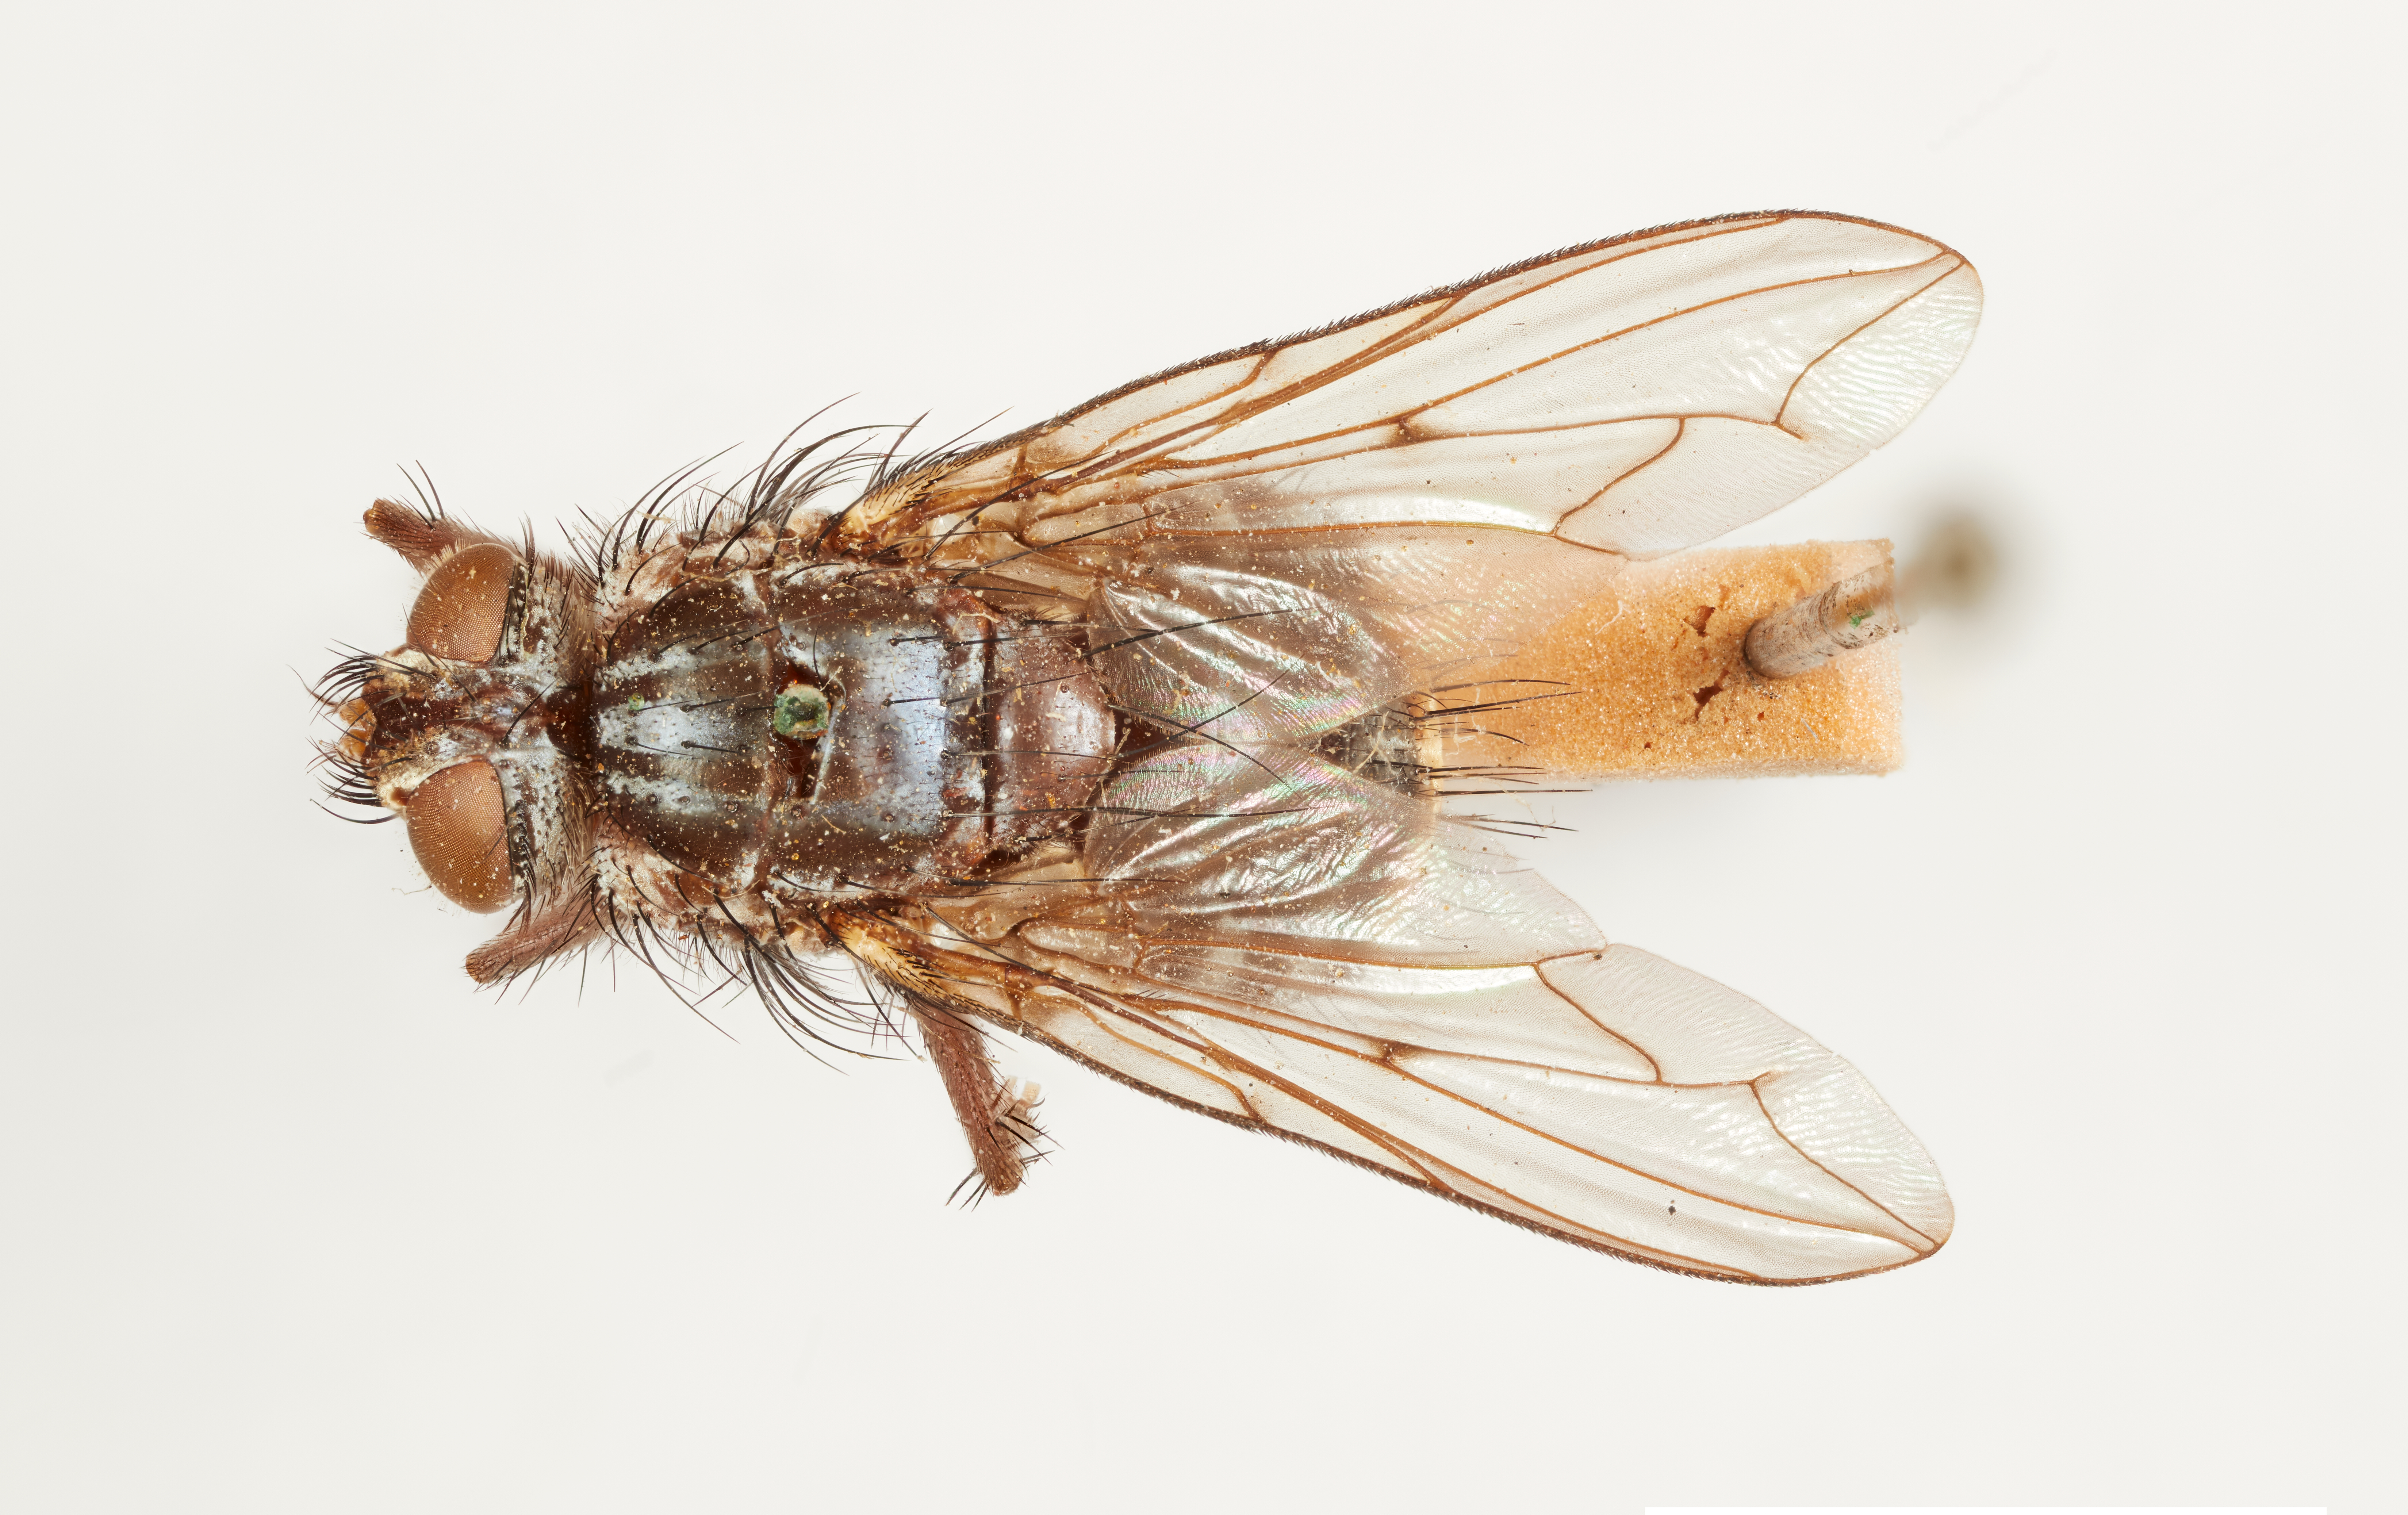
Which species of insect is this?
Nemoraea labis
